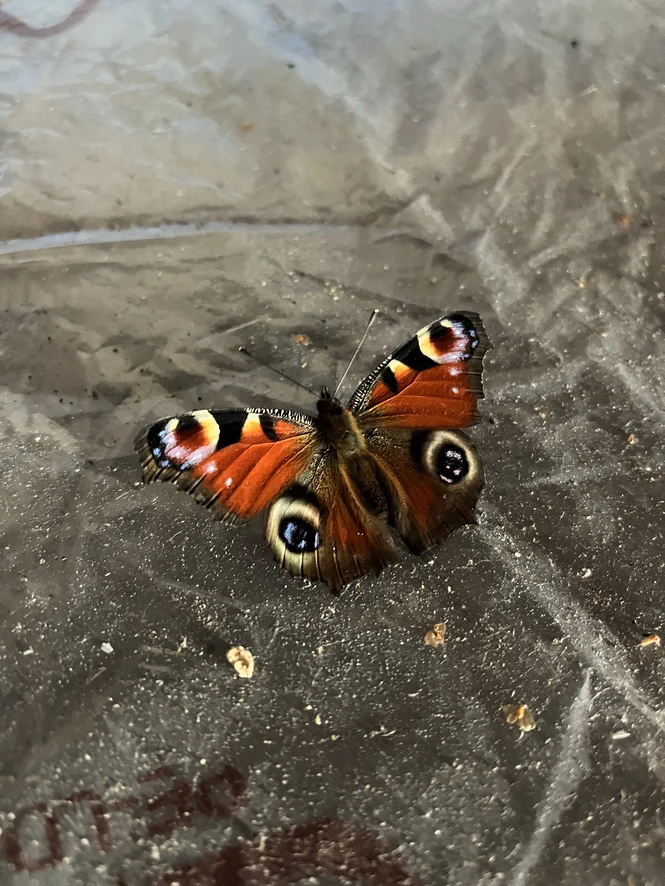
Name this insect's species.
Aglais io
